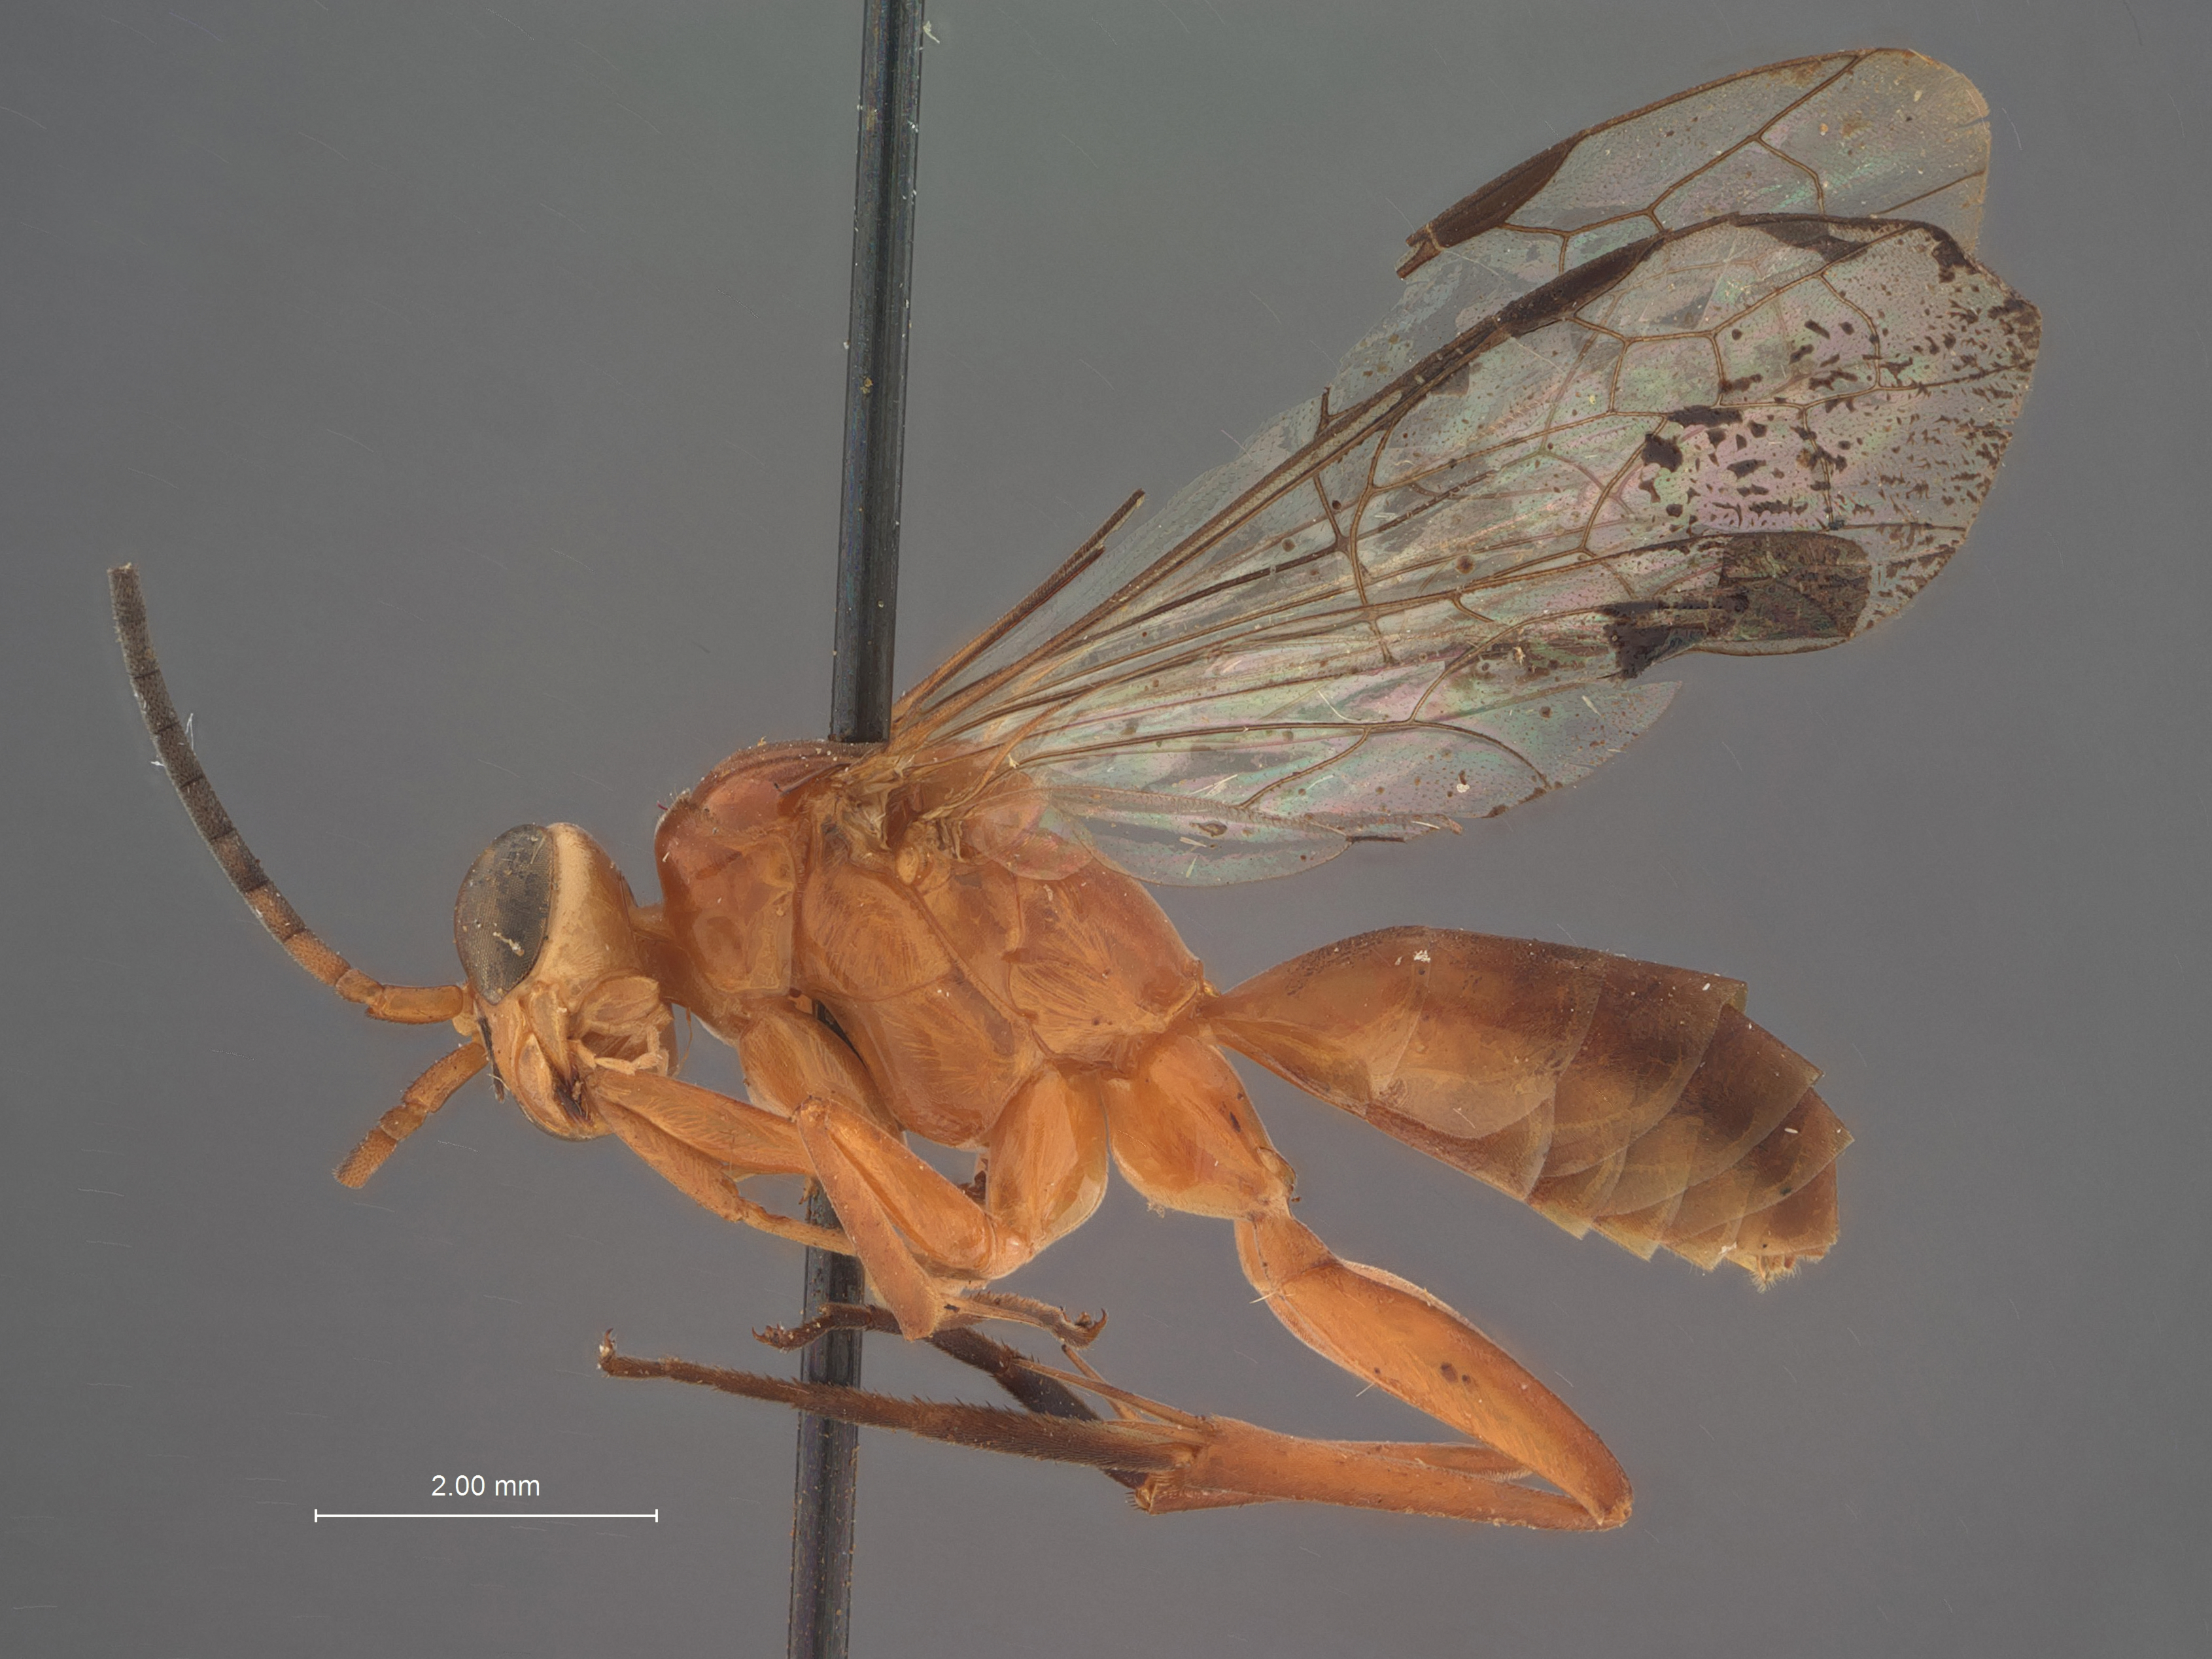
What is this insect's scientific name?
Xanthampulex intrusus
